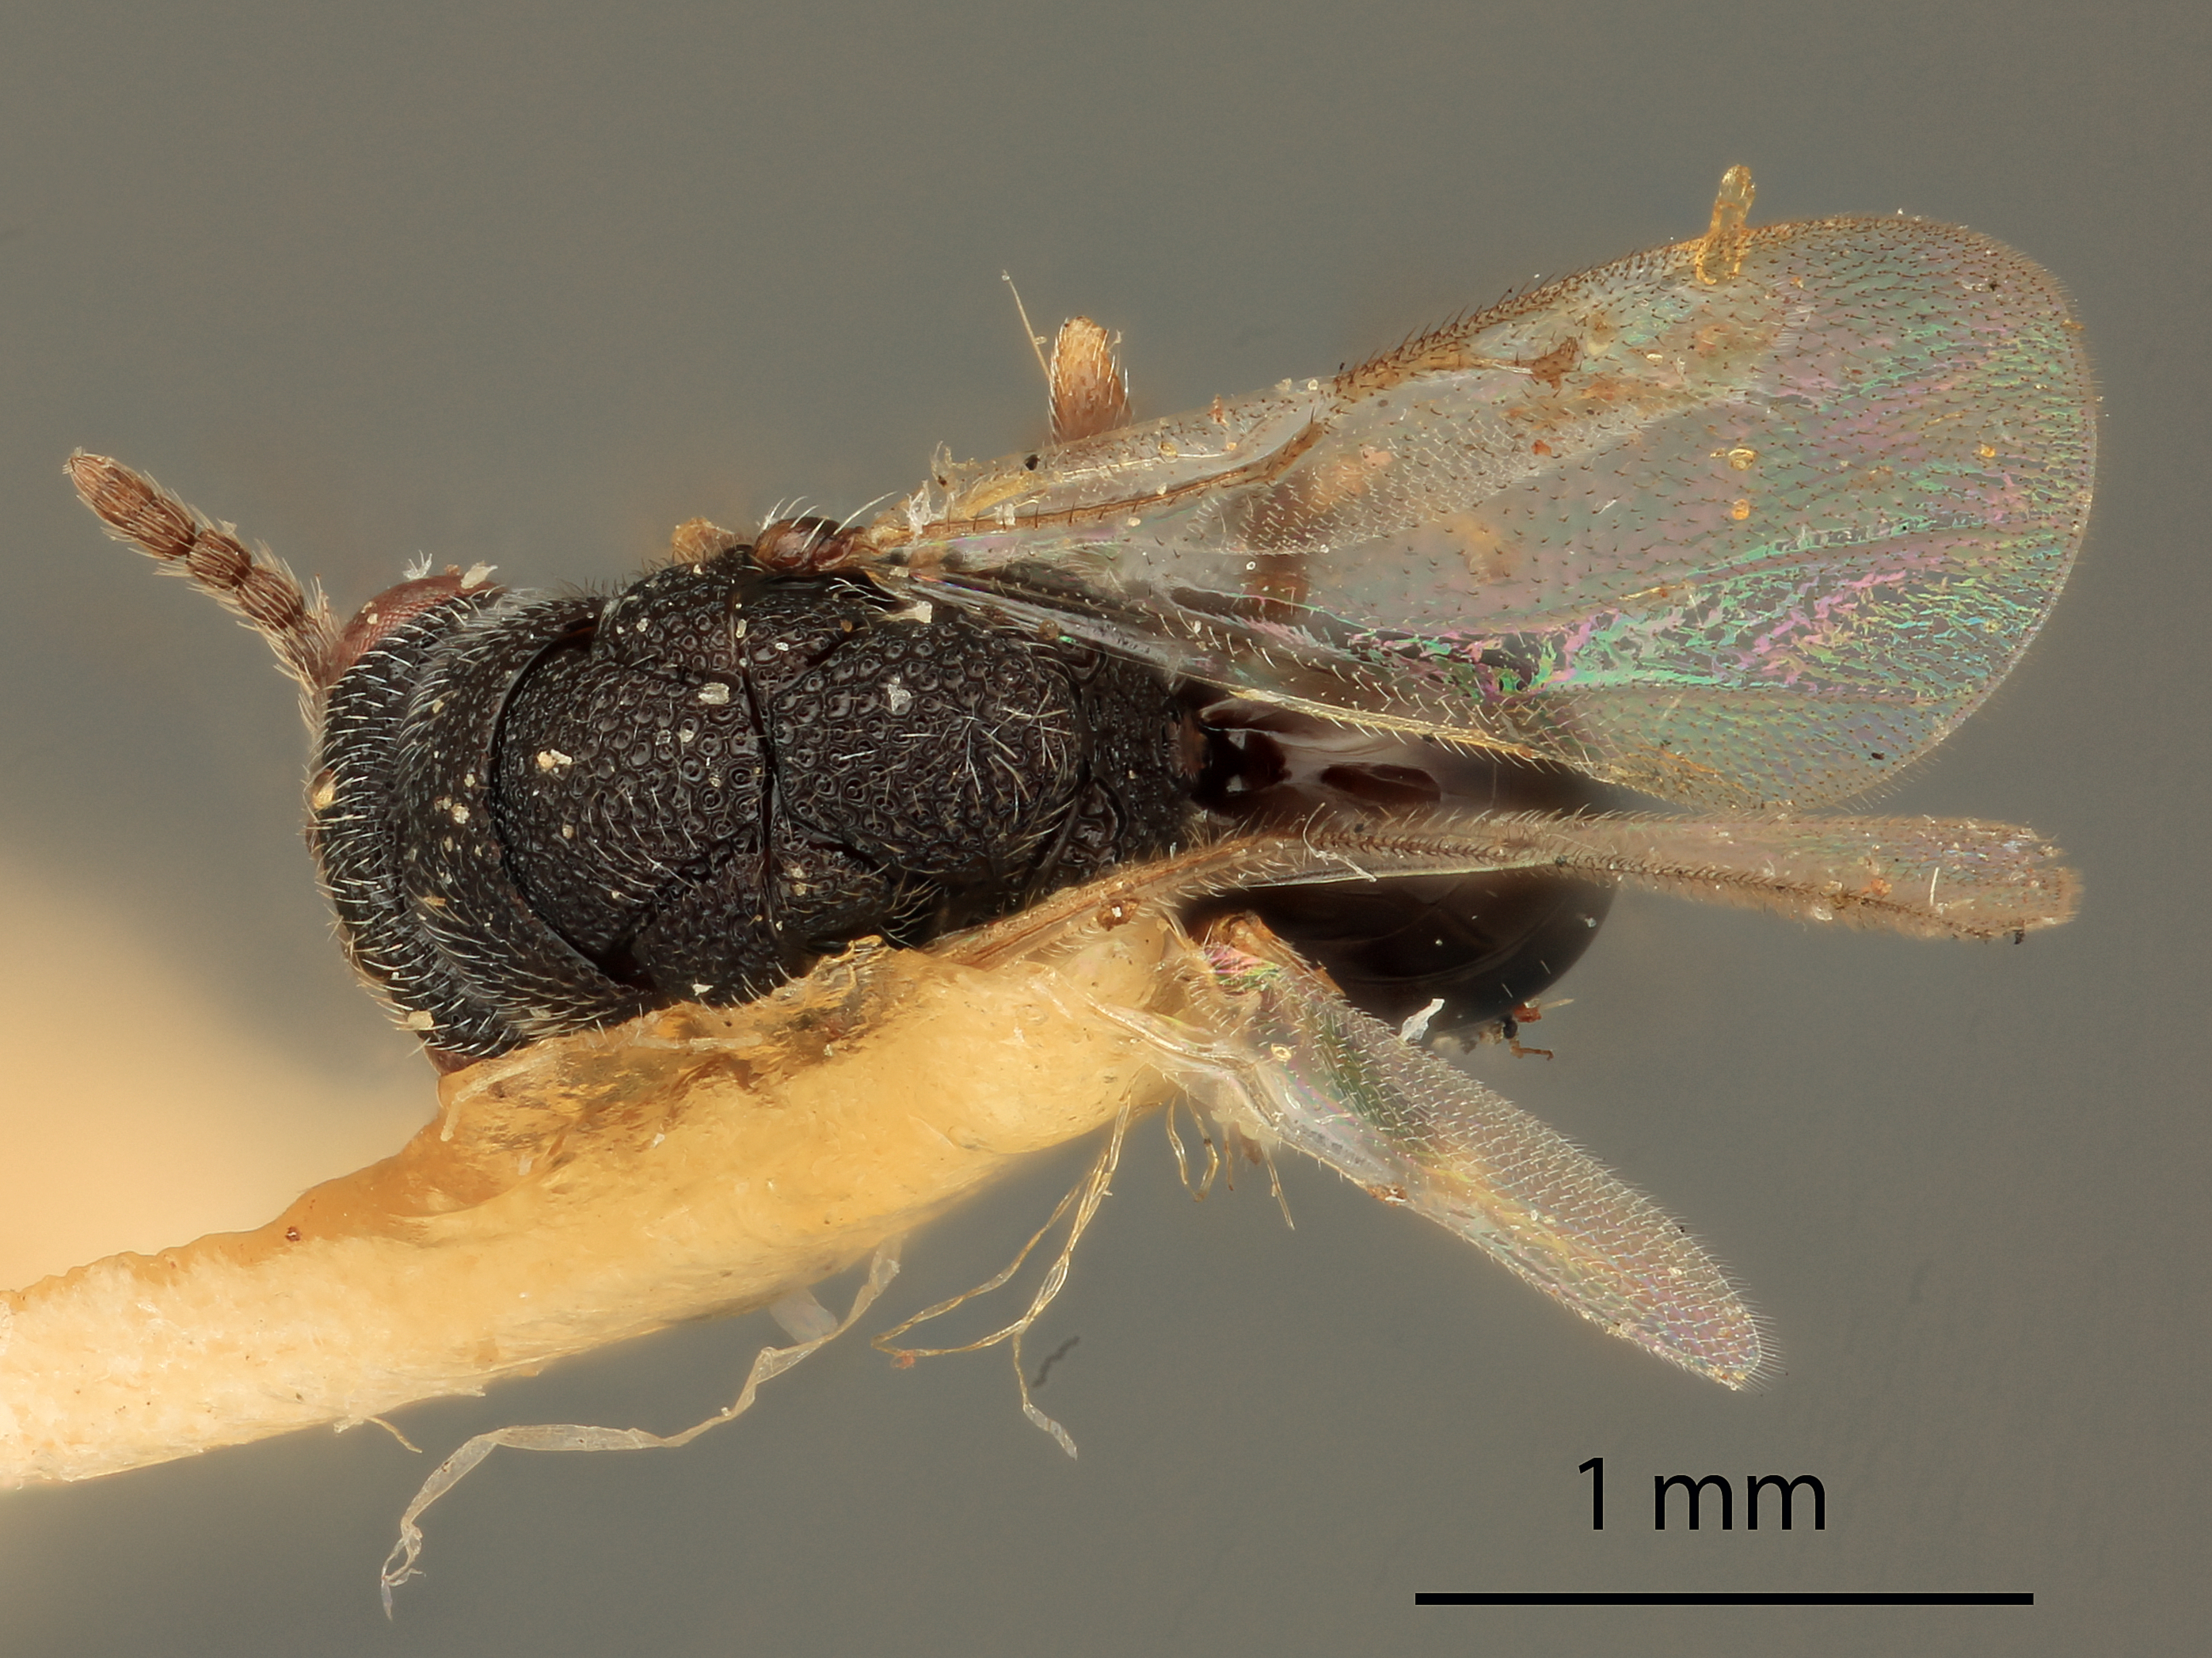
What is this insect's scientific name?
Eurytoma levd
